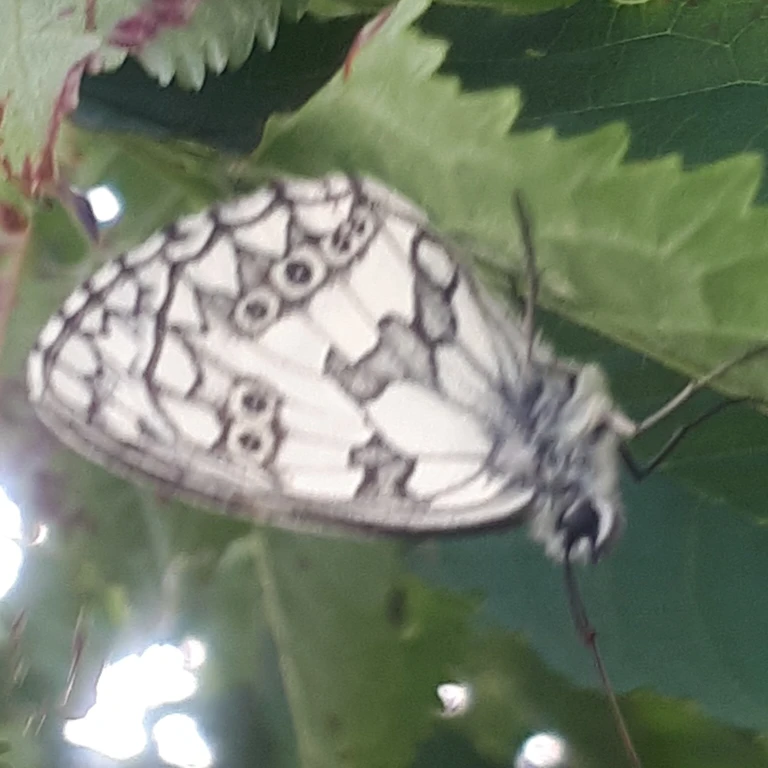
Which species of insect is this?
Melanargia galathea
